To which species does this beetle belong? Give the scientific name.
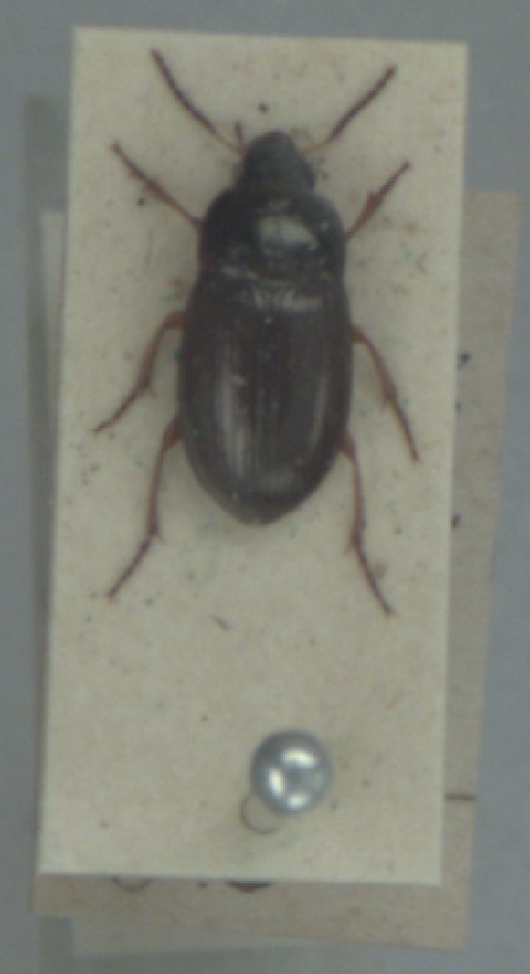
Amara anthobia
